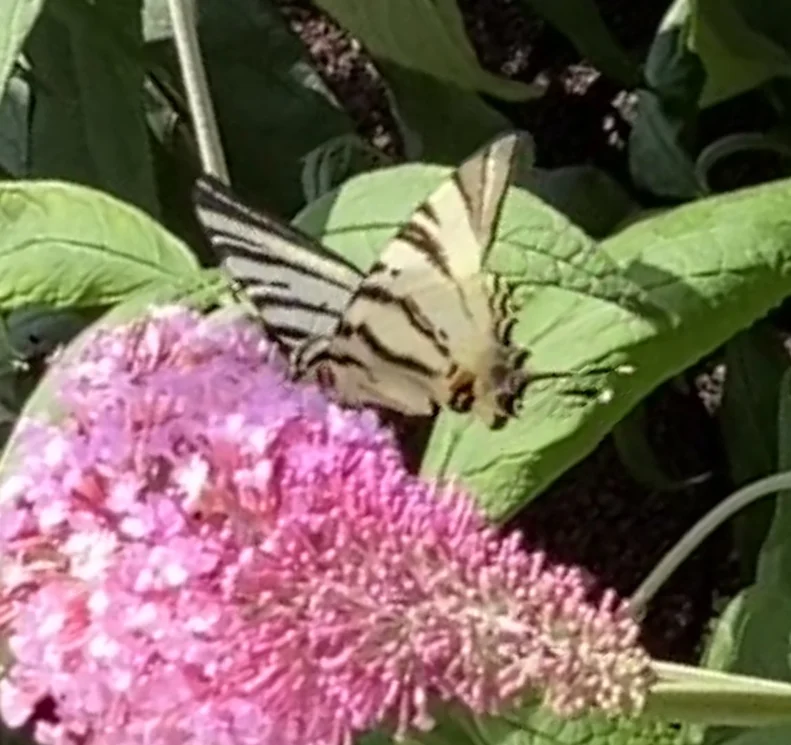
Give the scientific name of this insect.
Iphiclides podalirius
